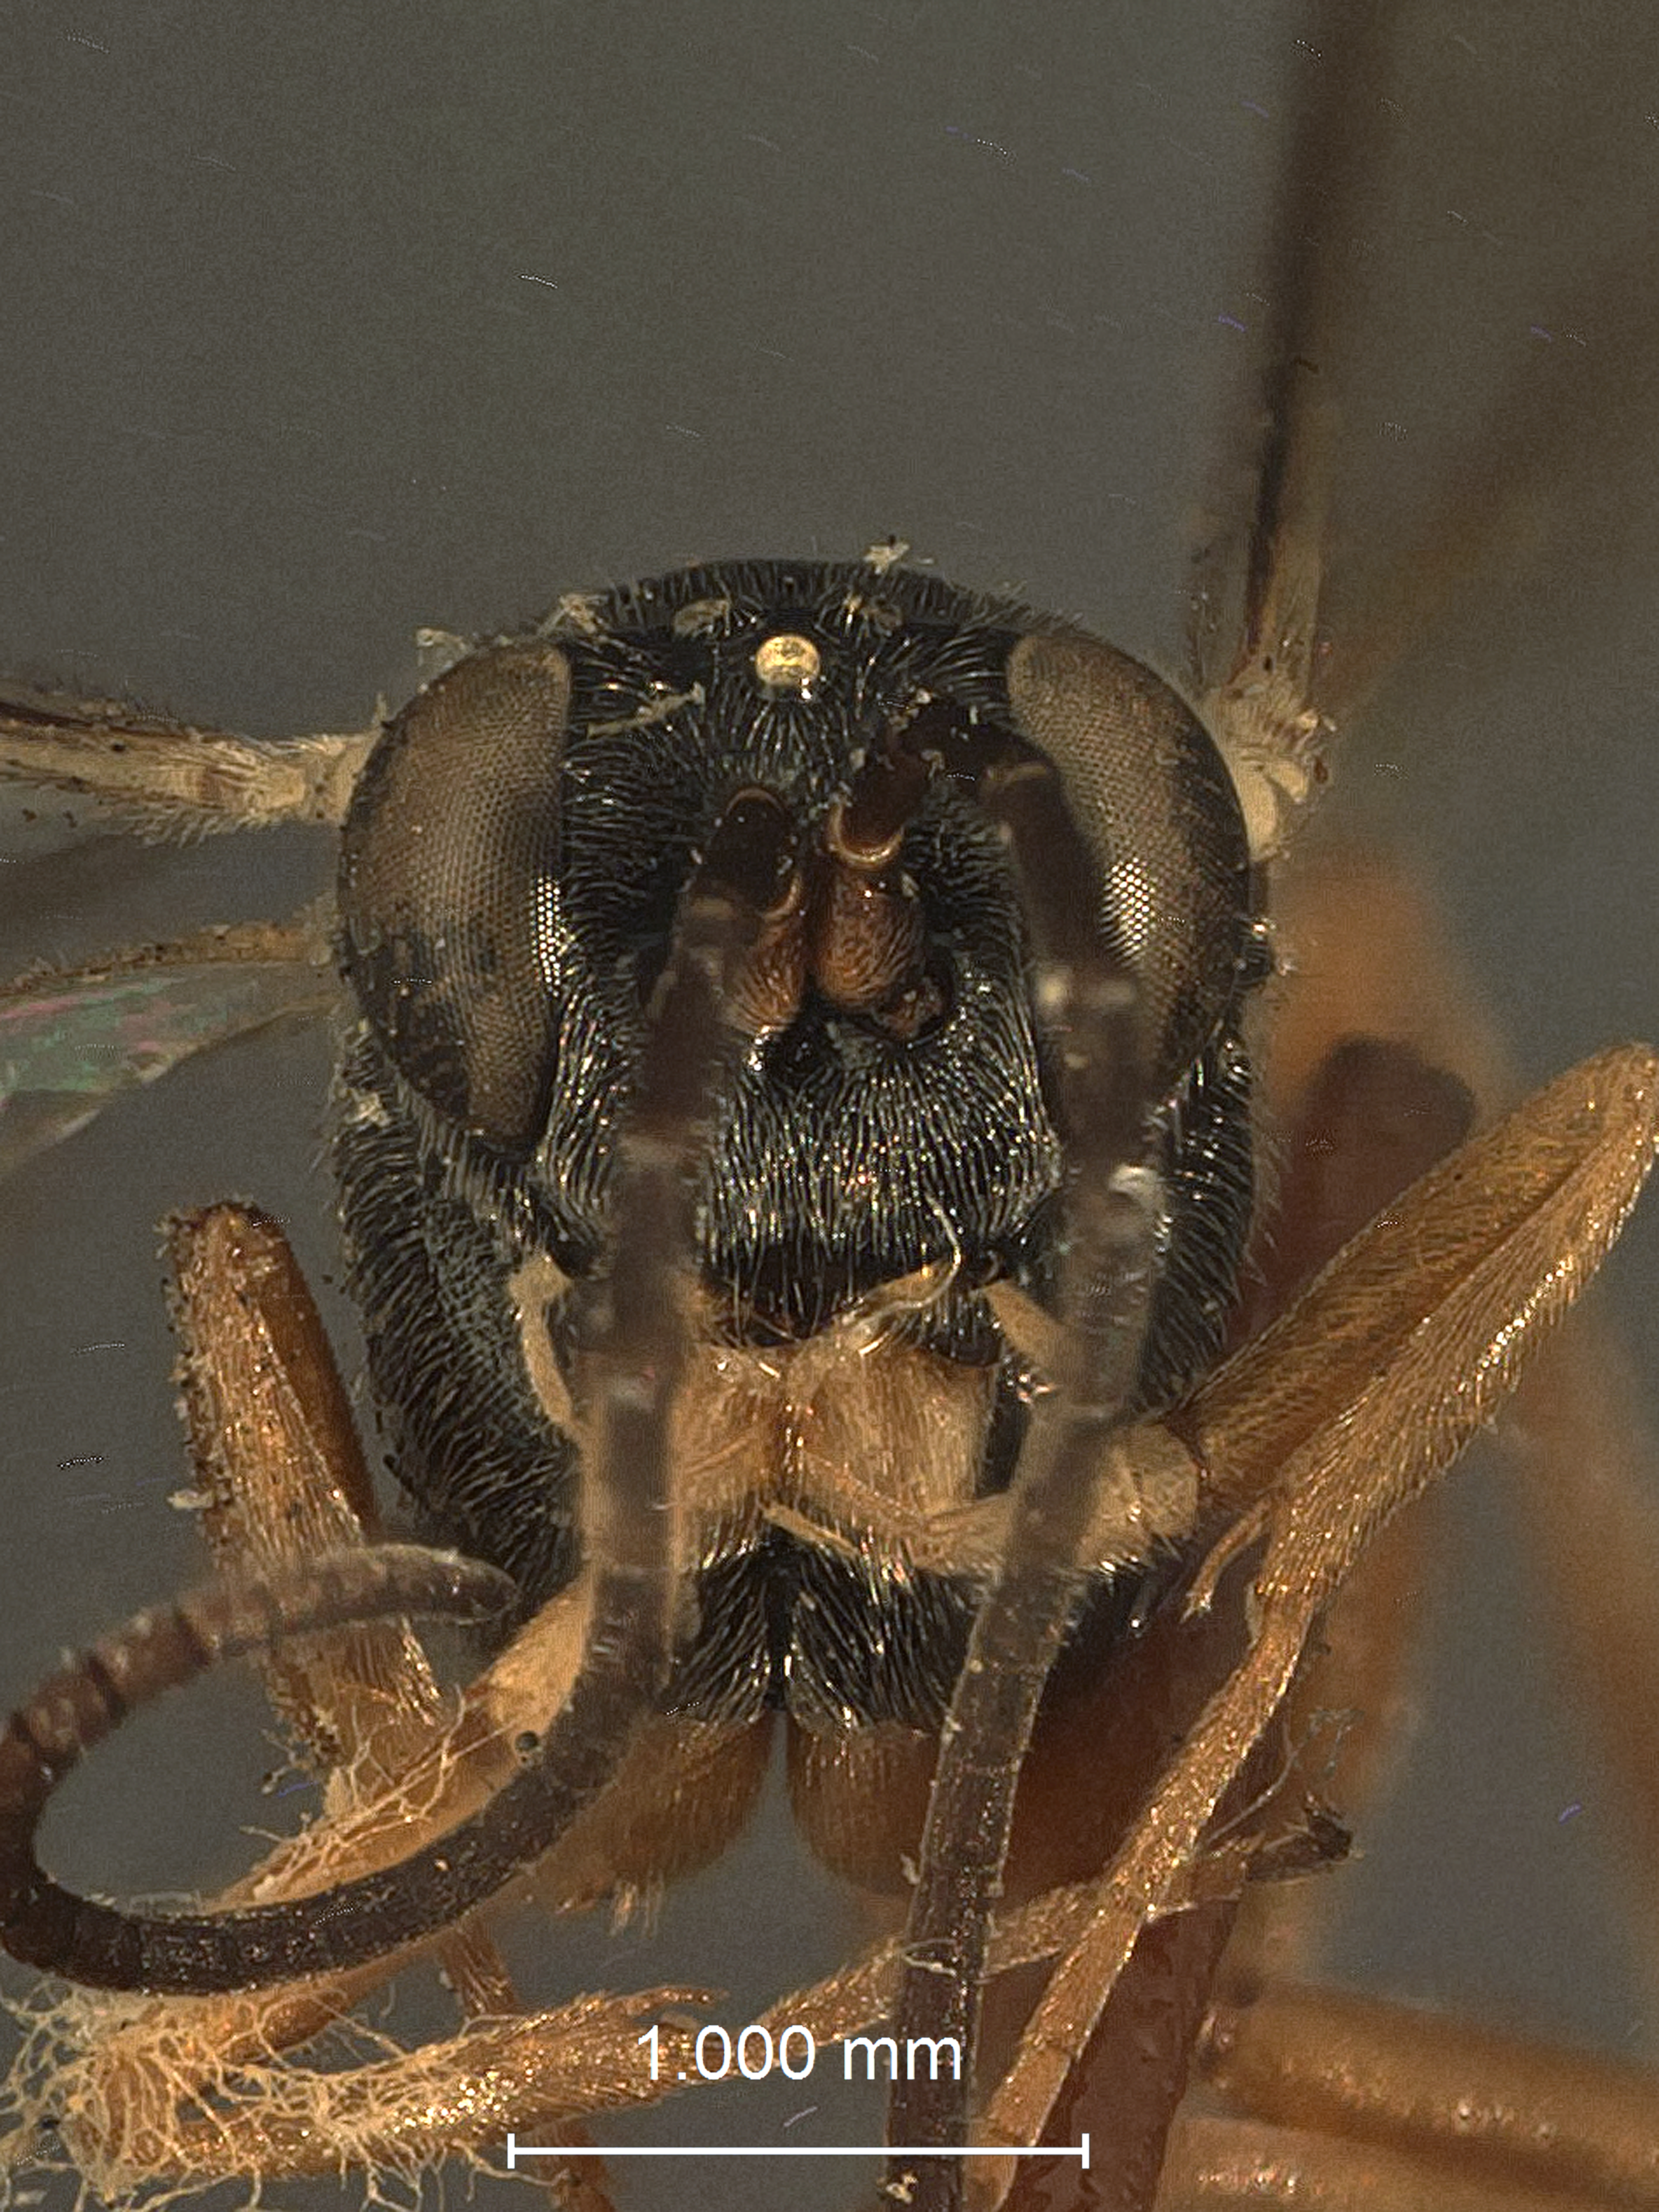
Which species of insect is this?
Aenoplex carpocapsae
